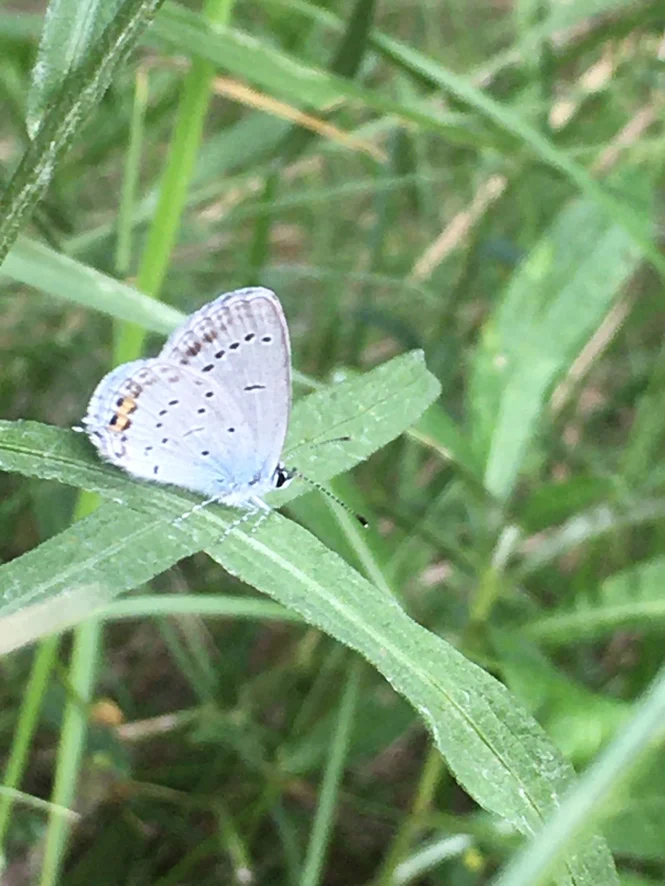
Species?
Cupido argiades (also Elkalyce argiades)
